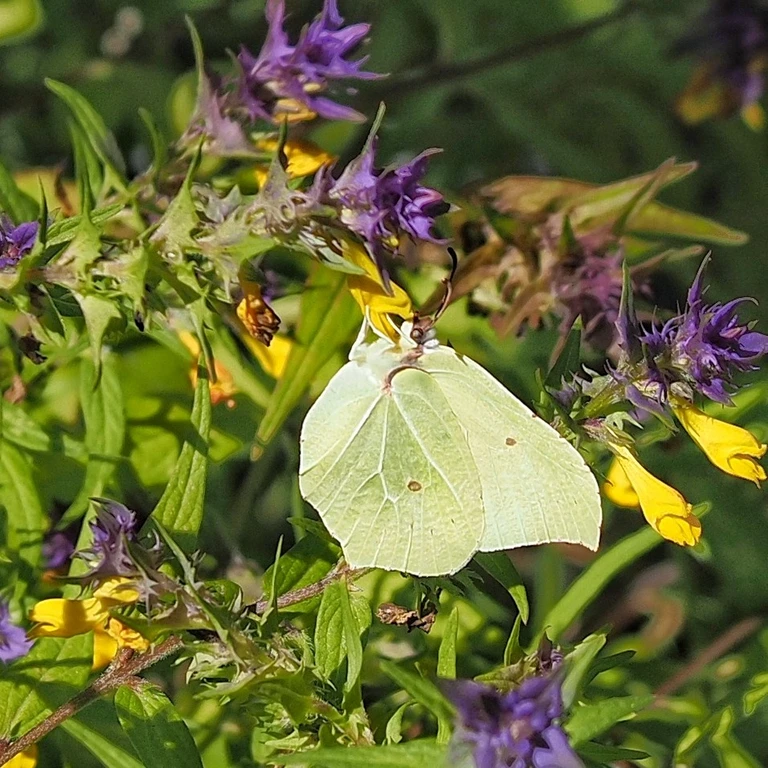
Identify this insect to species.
Gonepteryx rhamni
